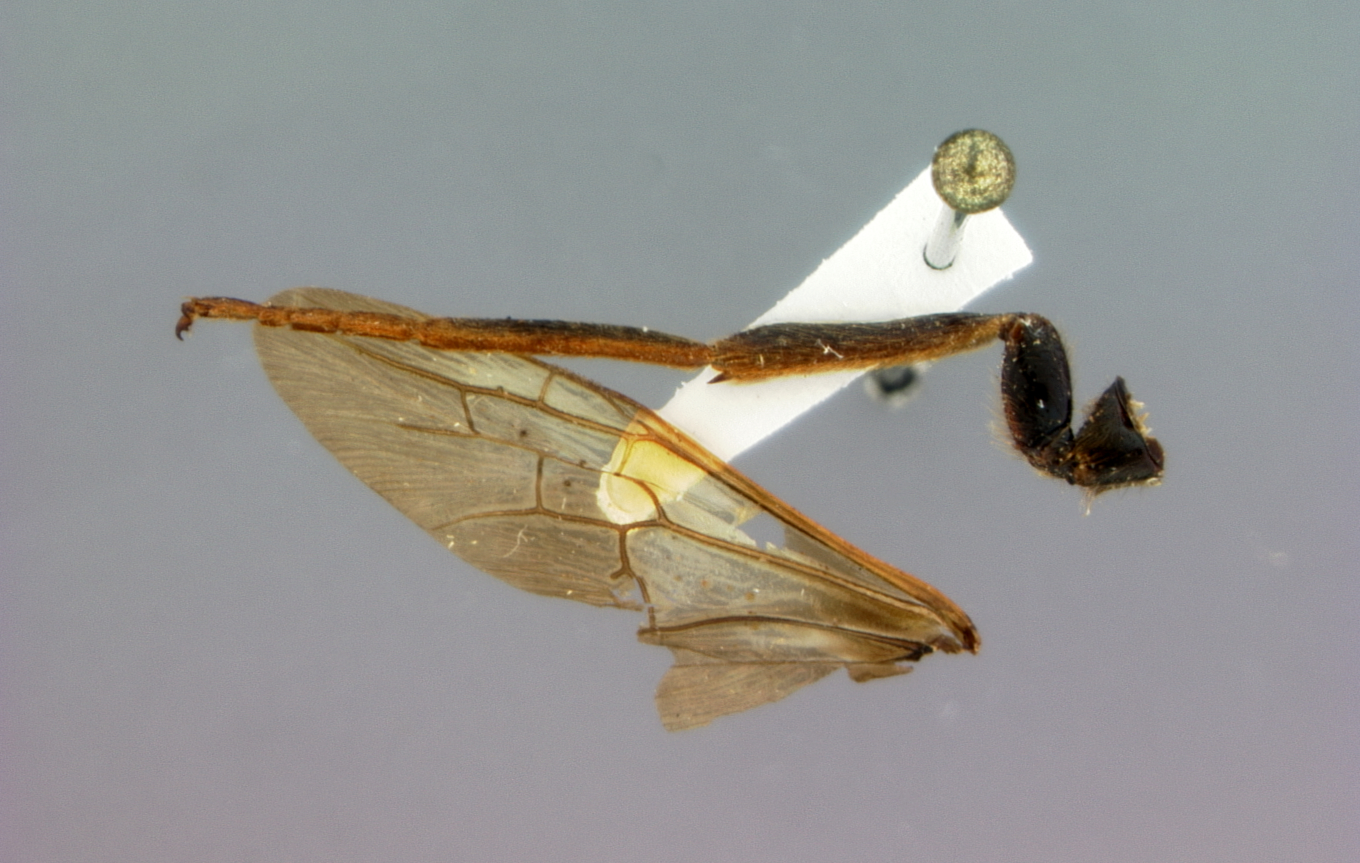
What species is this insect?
Tremex similis
